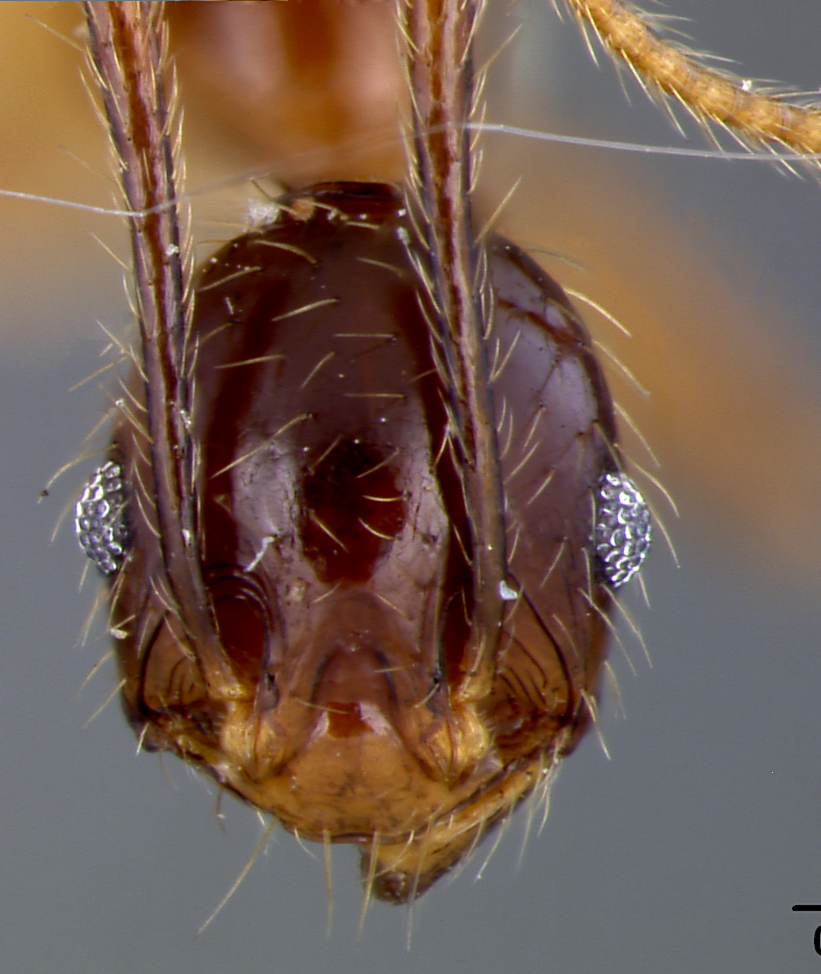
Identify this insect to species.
Pheidole oceanica
